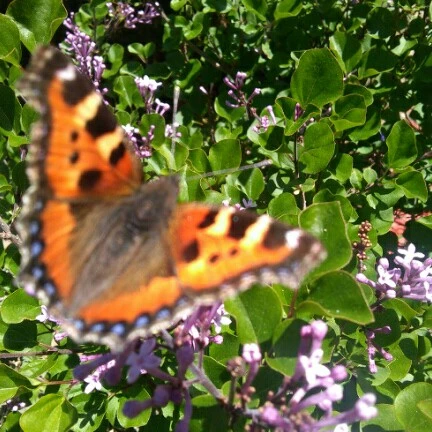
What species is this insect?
Aglais urticae
